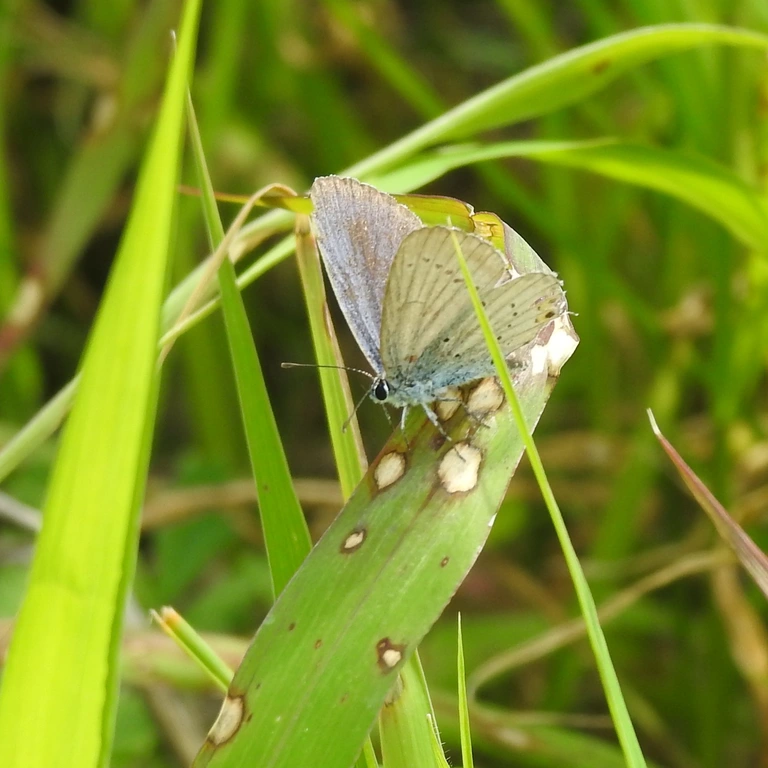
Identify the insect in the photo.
Cupido argiades (also Elkalyce argiades)
